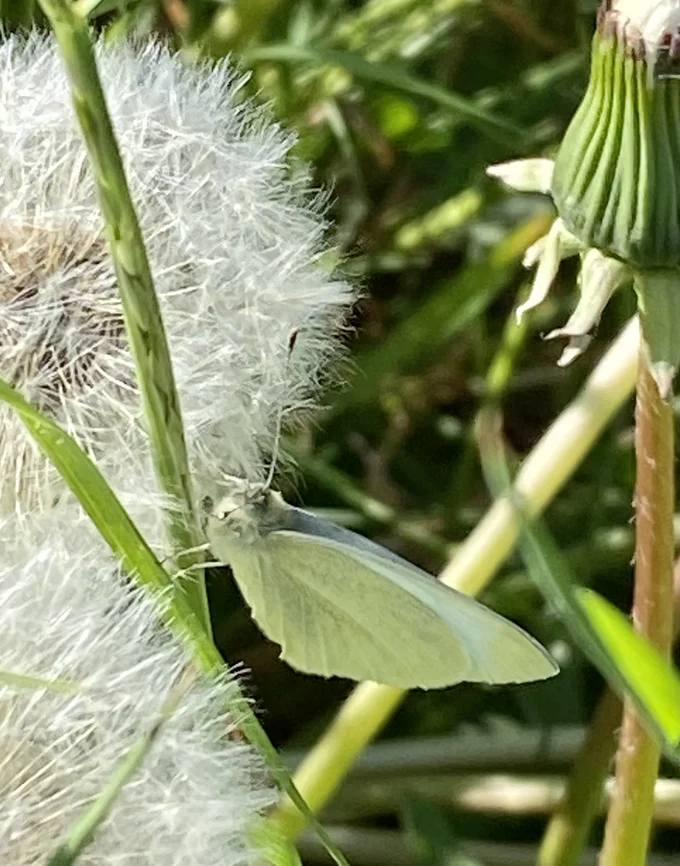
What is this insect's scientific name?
Pieris rapae
